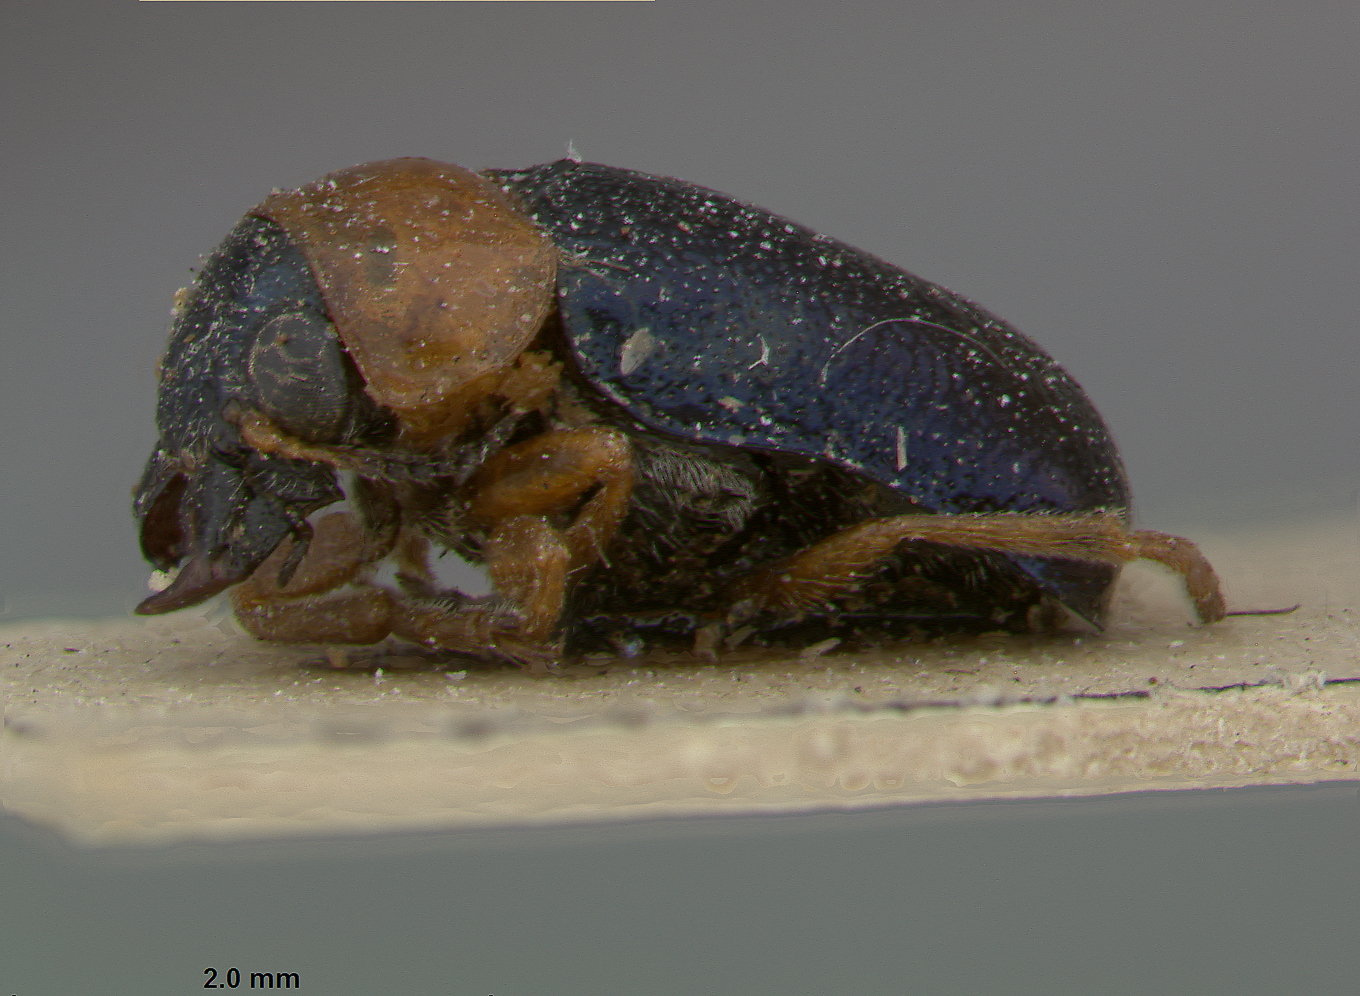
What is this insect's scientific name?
Smaragdina apicitarsis
